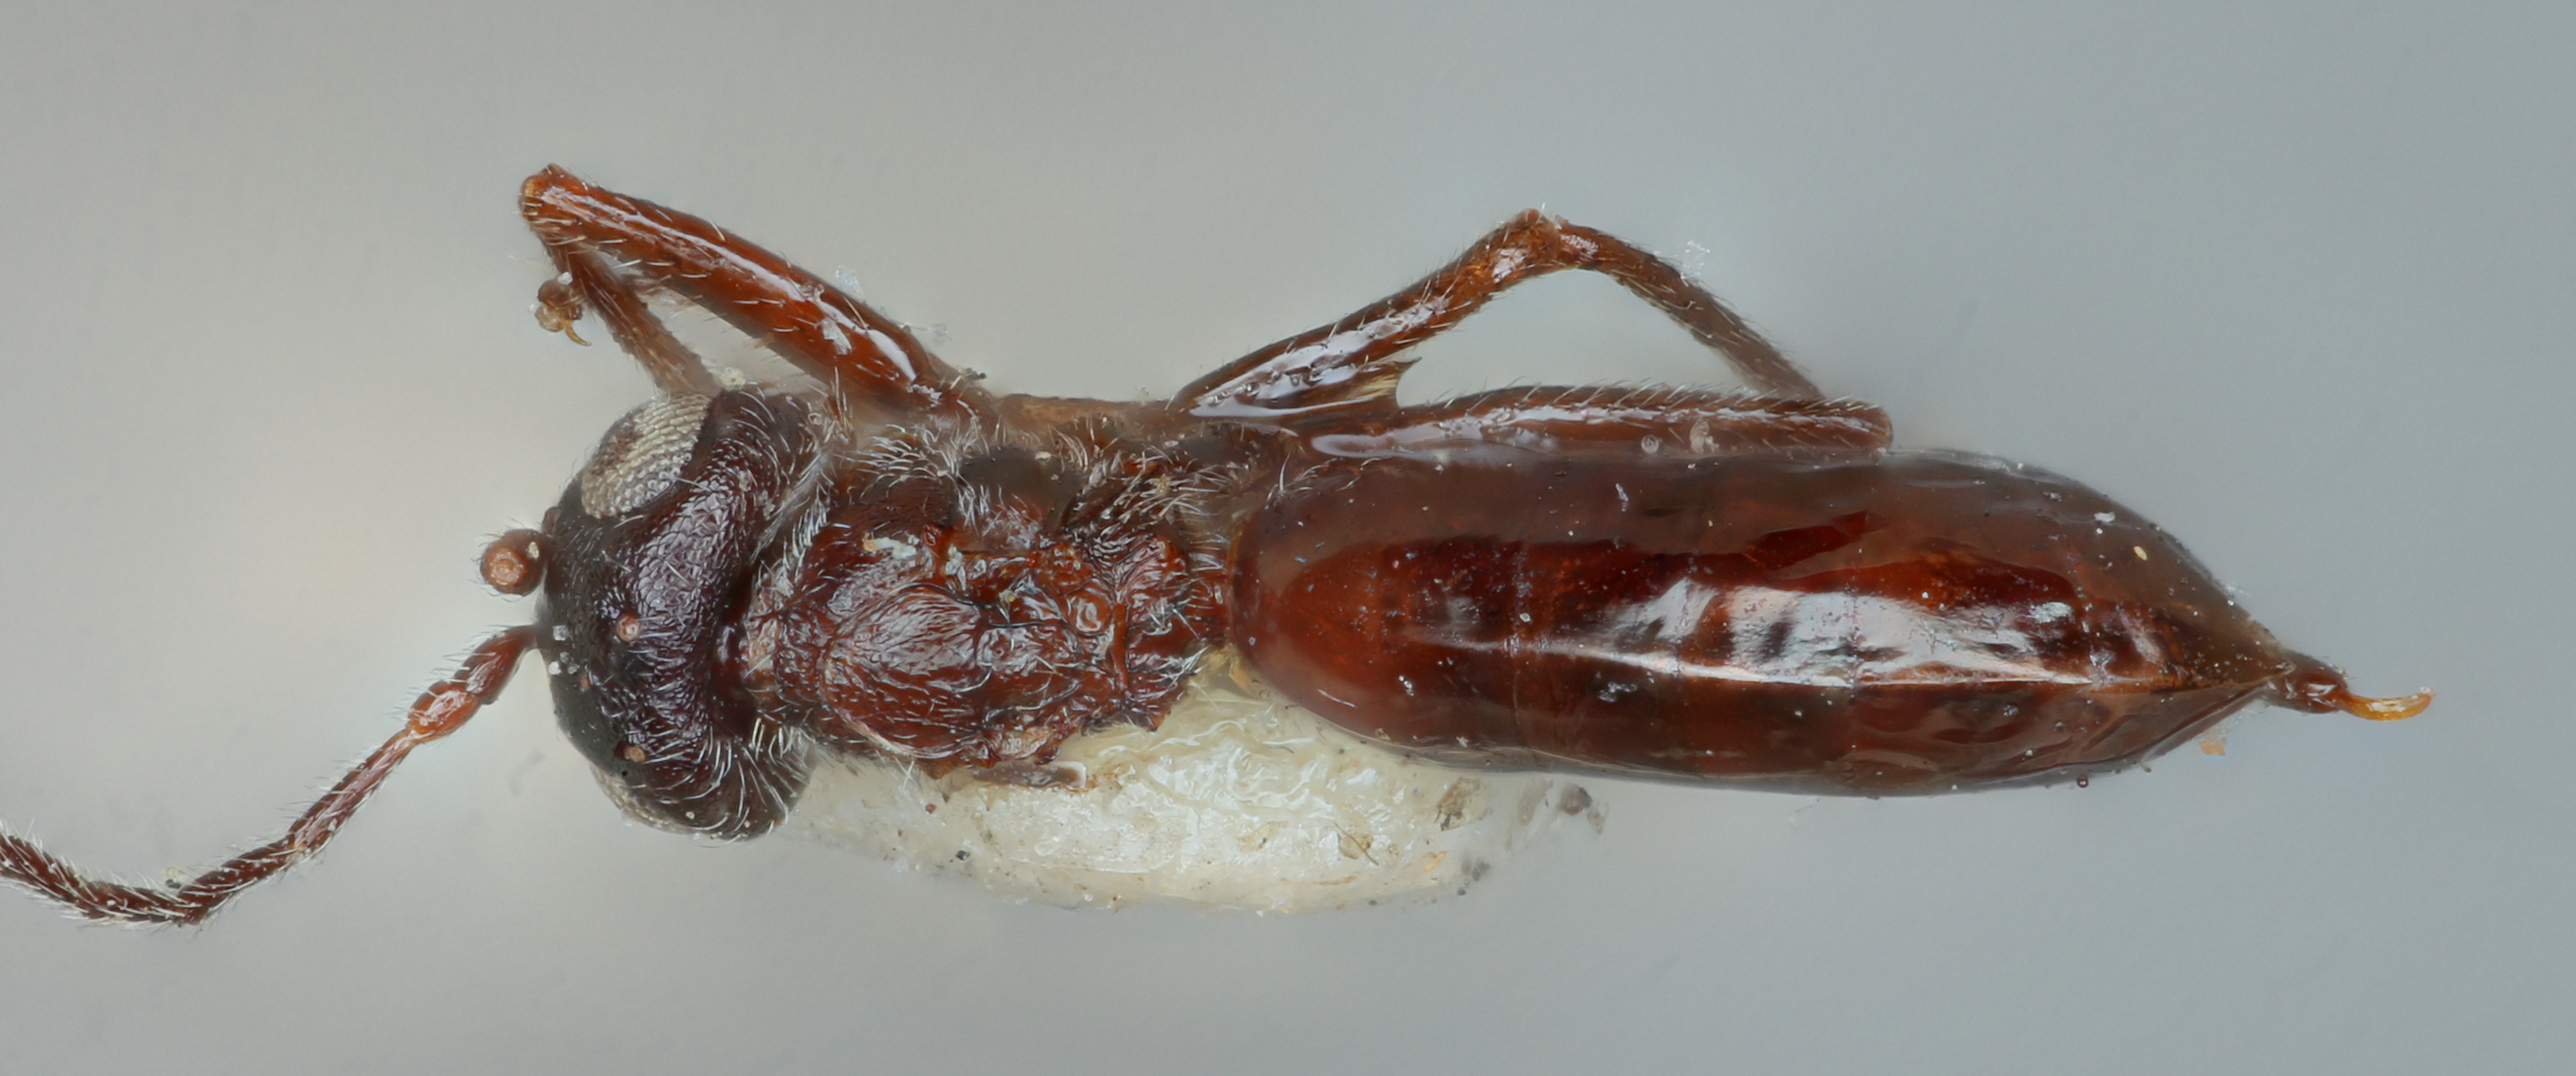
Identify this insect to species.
Phylloteras sigma
